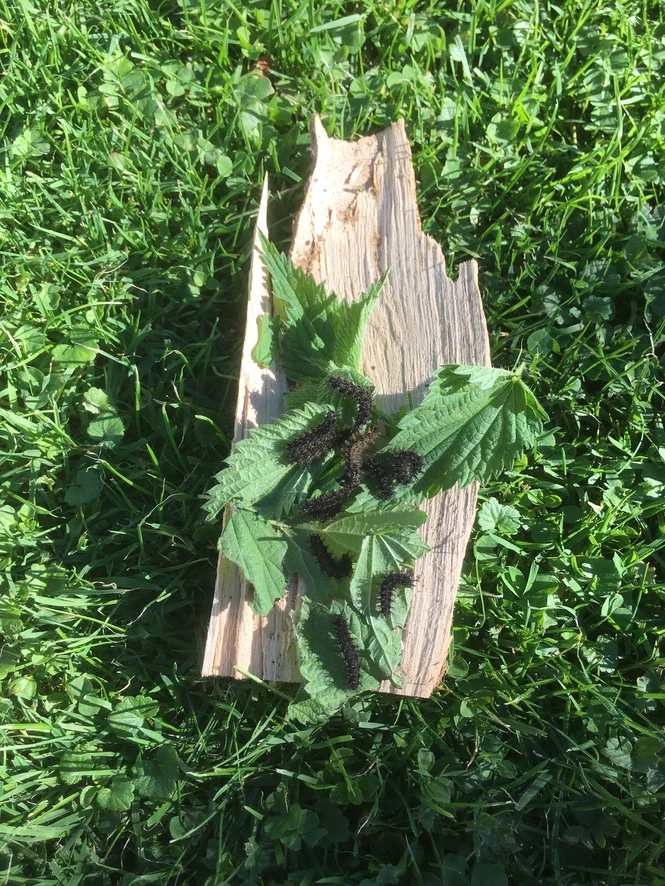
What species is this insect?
Araschnia levana
